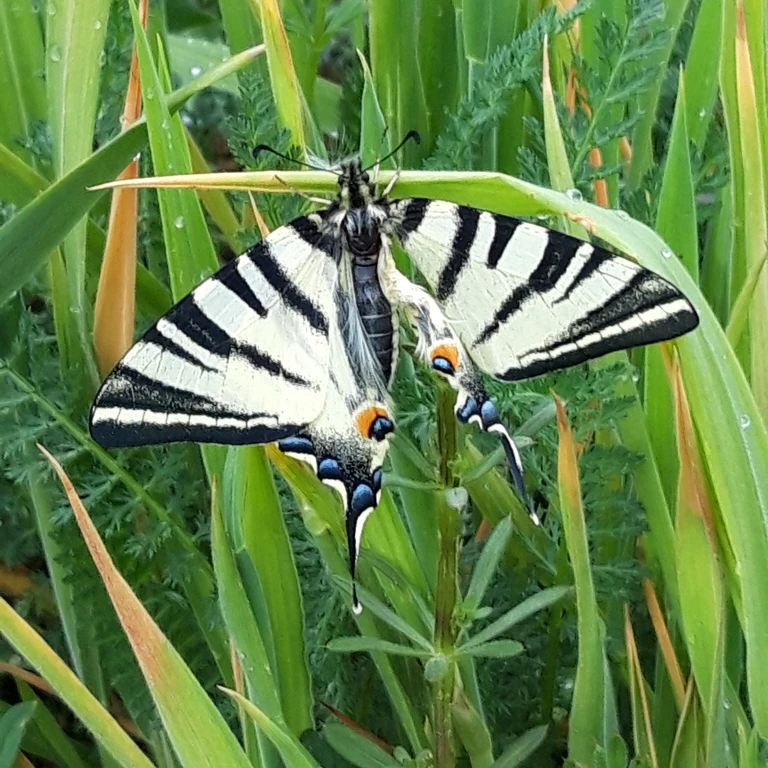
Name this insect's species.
Iphiclides podalirius
